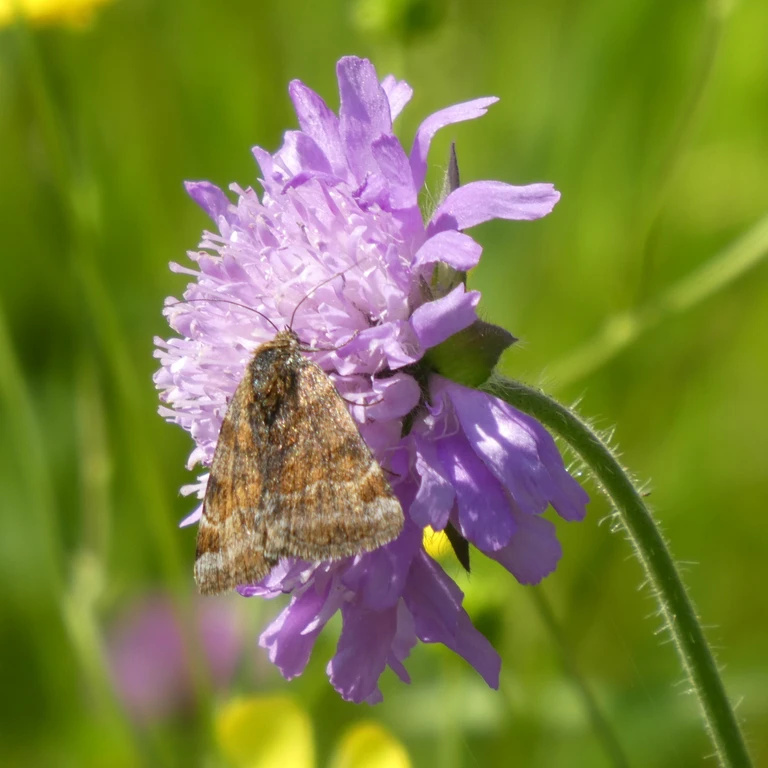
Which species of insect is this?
Euclidia glyphica
